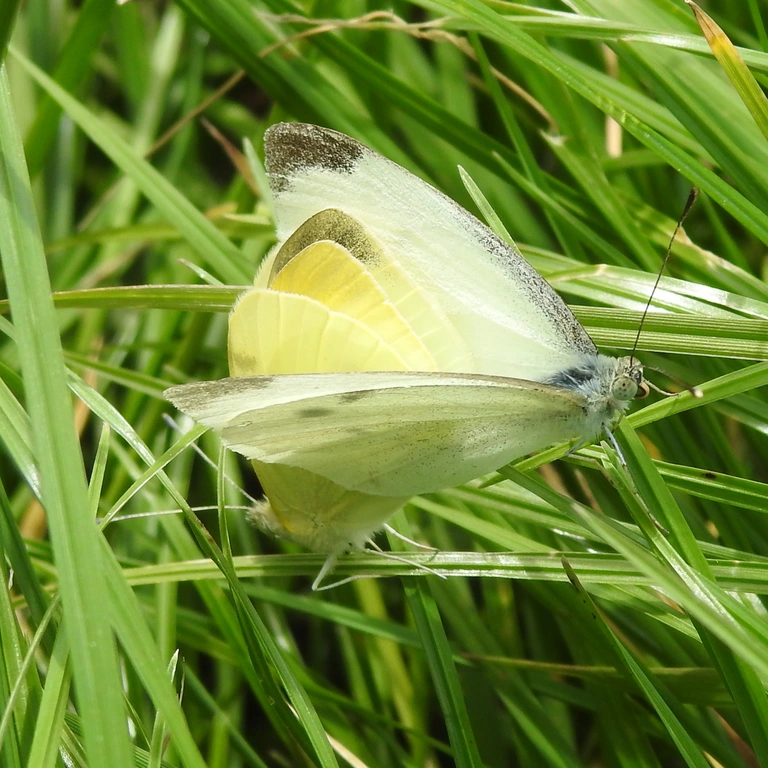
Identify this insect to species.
Pieris rapae
